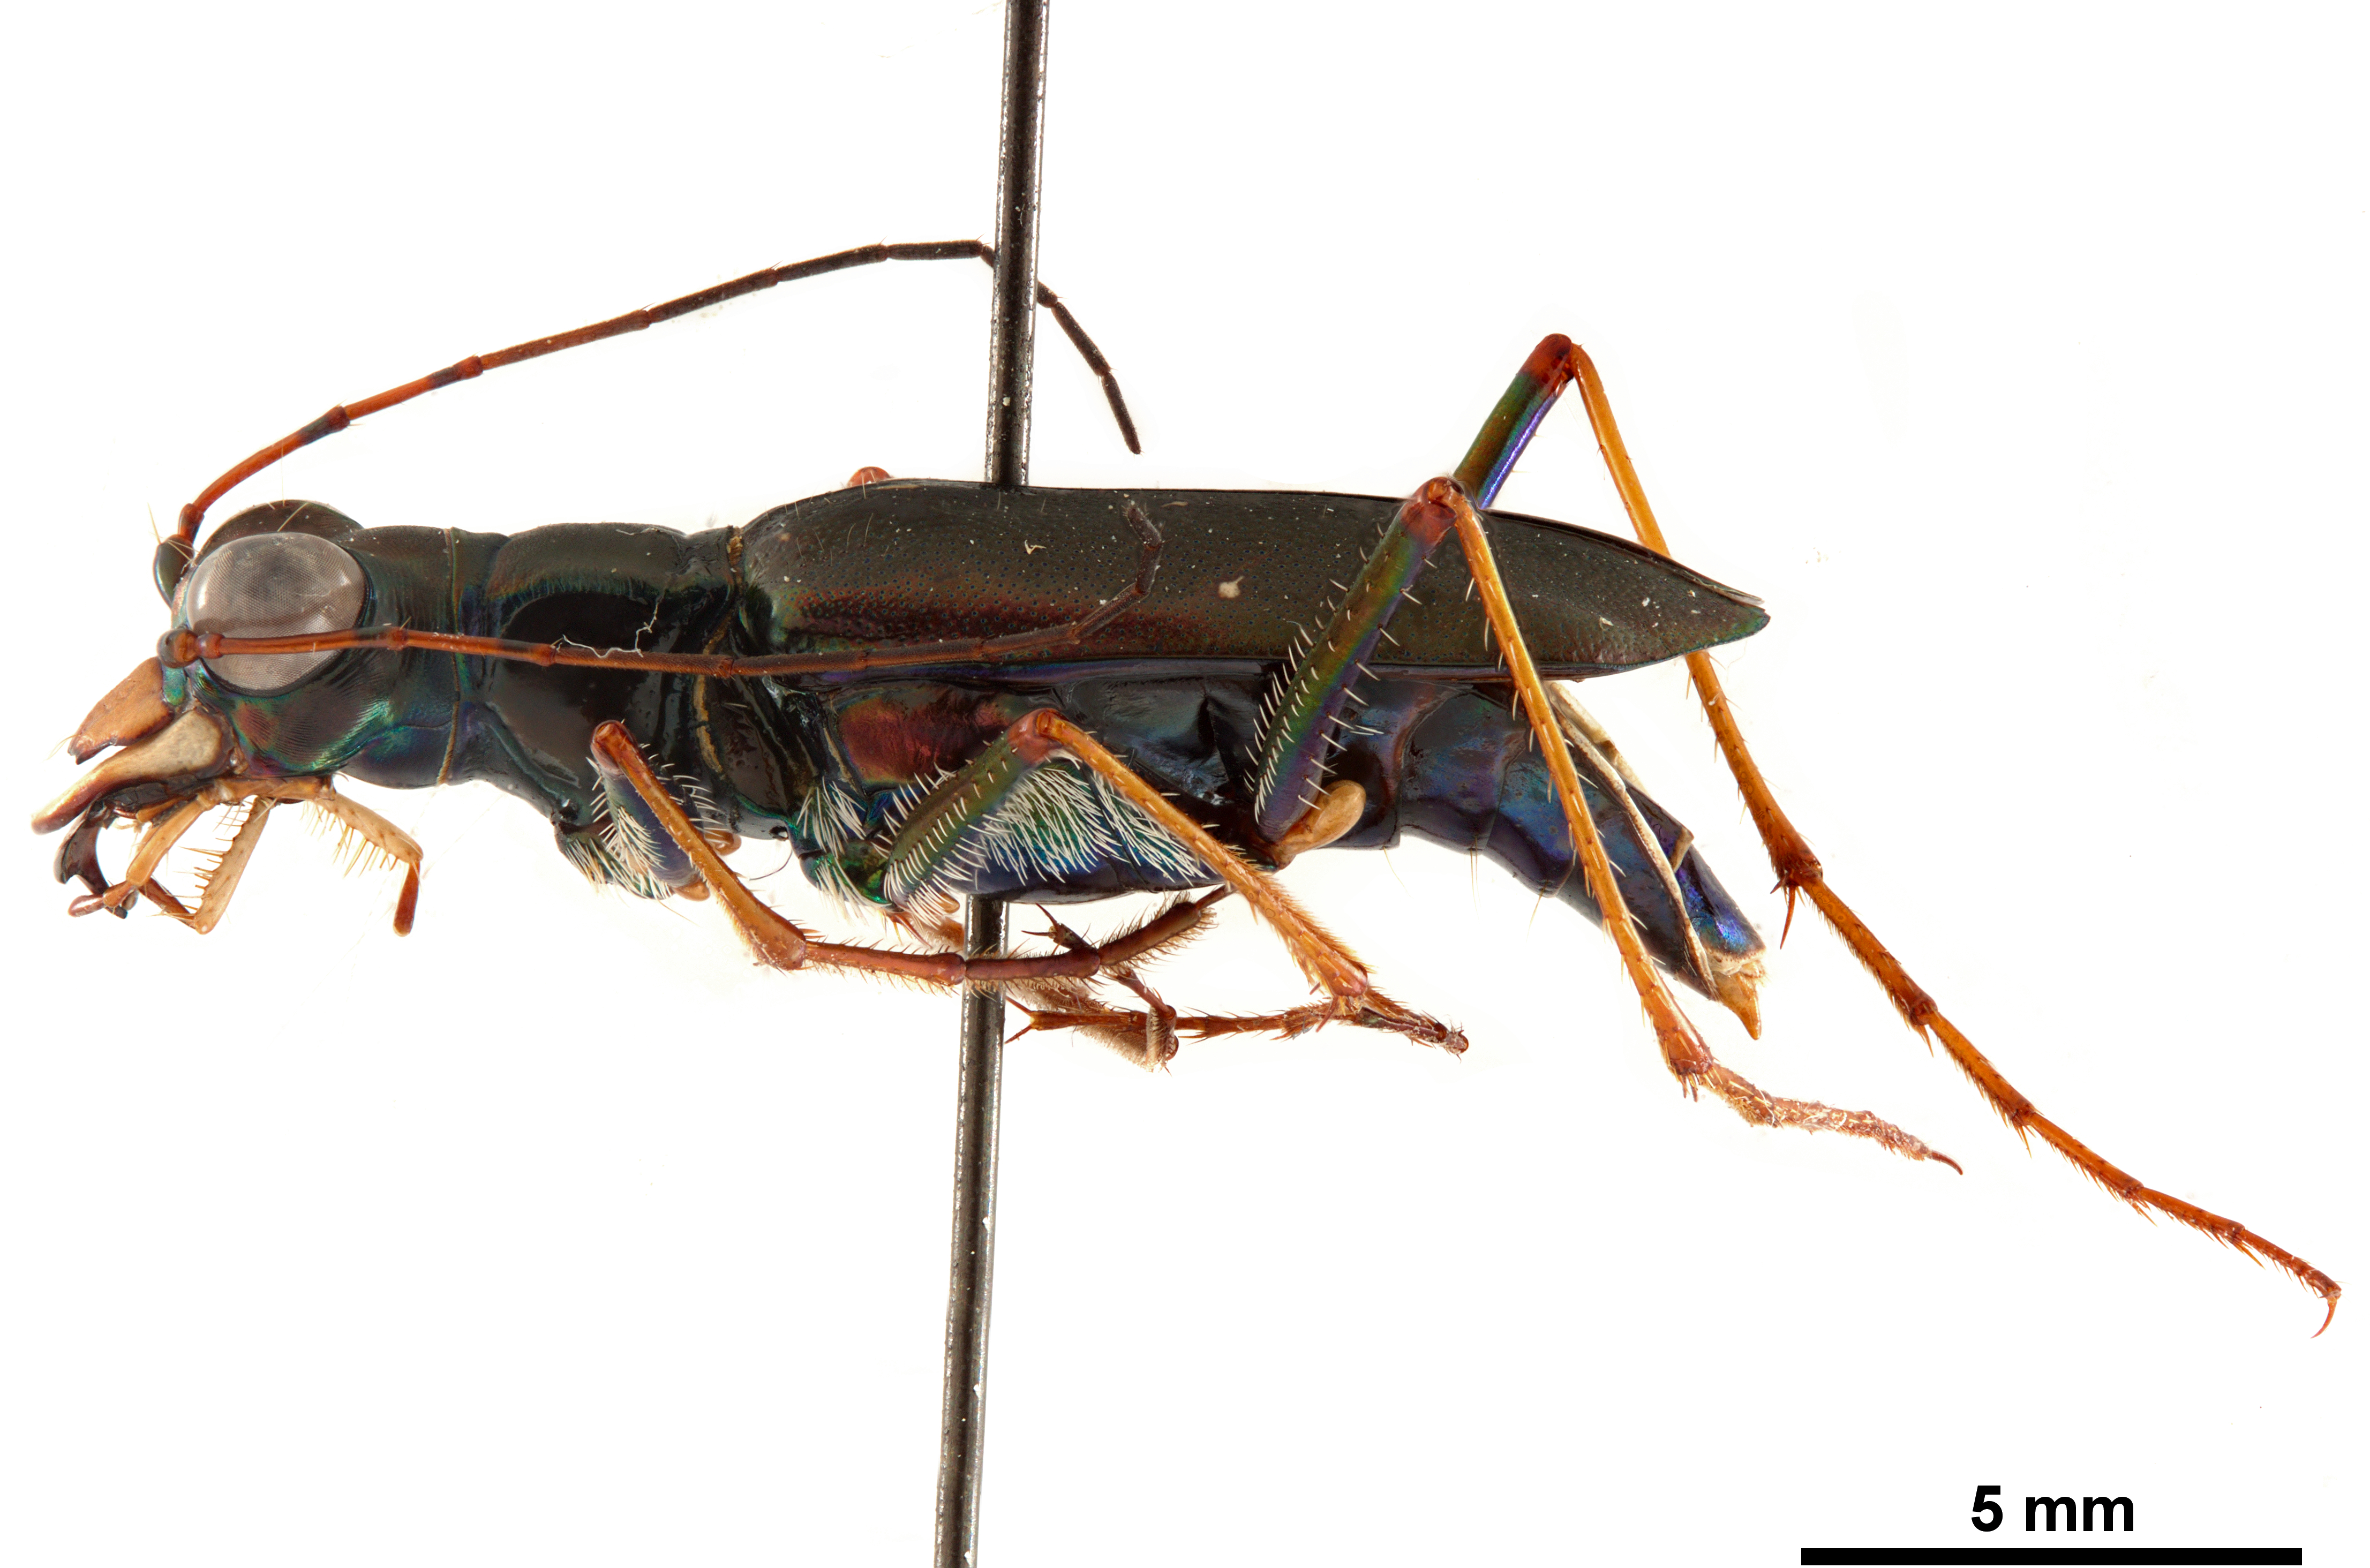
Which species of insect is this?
Hipparidium xanthophilum
